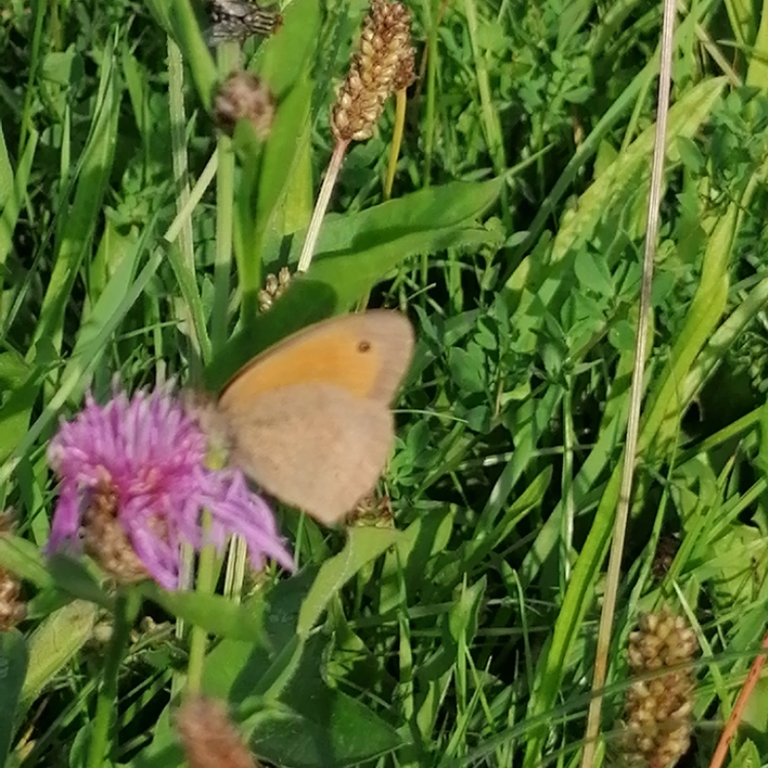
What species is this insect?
Maniola jurtina
